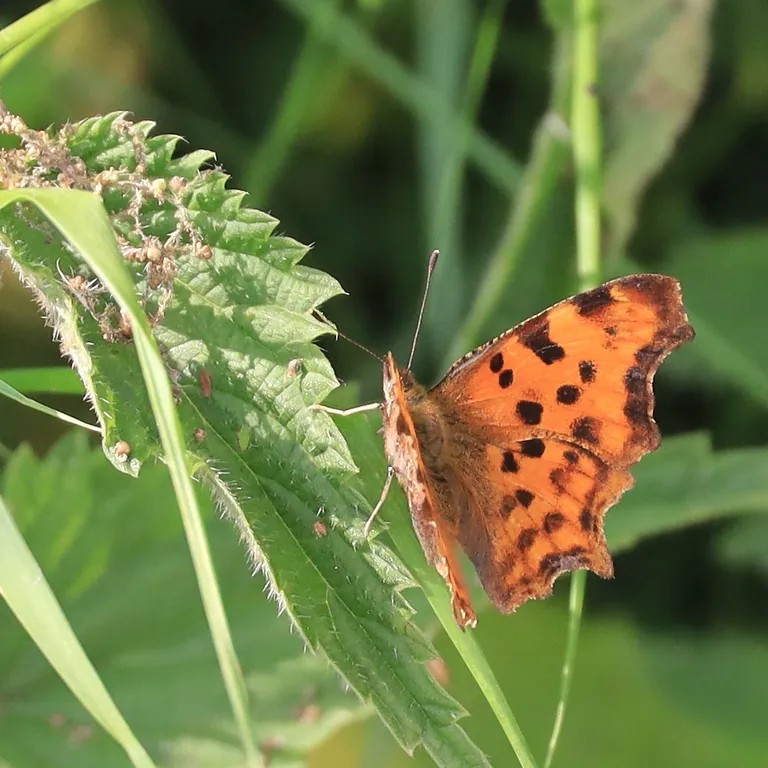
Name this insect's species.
Polygonia c-album
